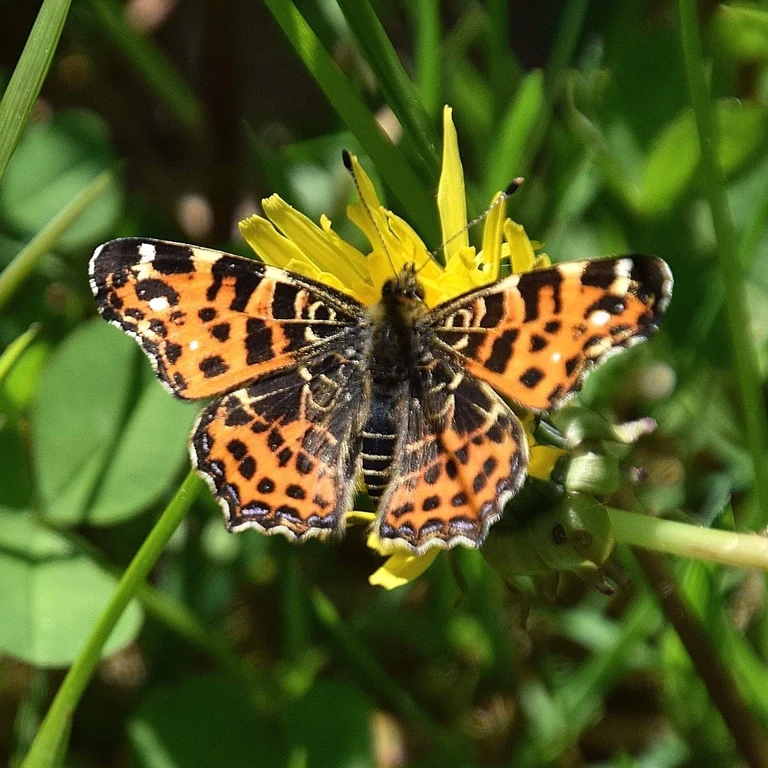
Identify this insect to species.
Araschnia levana
